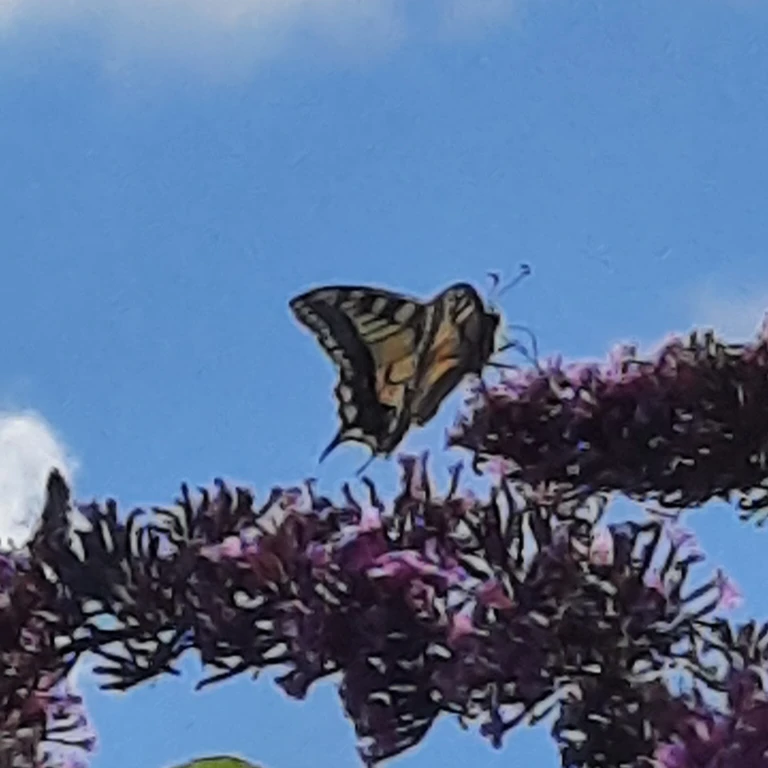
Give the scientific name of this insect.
Papilio machaon
